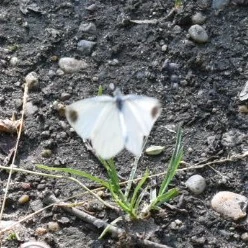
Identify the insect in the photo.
Leptidea sinapis/juvernica
